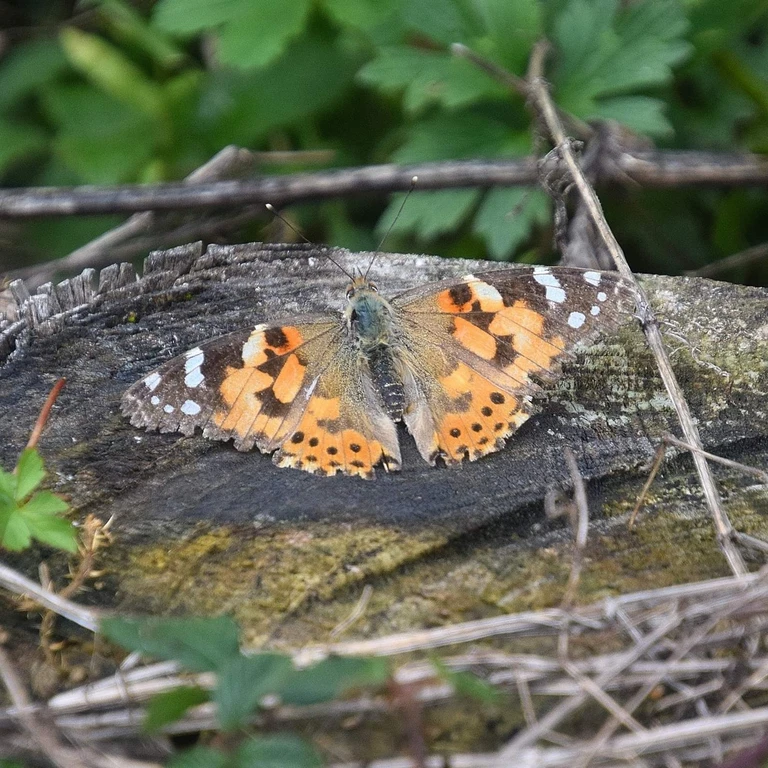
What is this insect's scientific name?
Vanessa cardui
